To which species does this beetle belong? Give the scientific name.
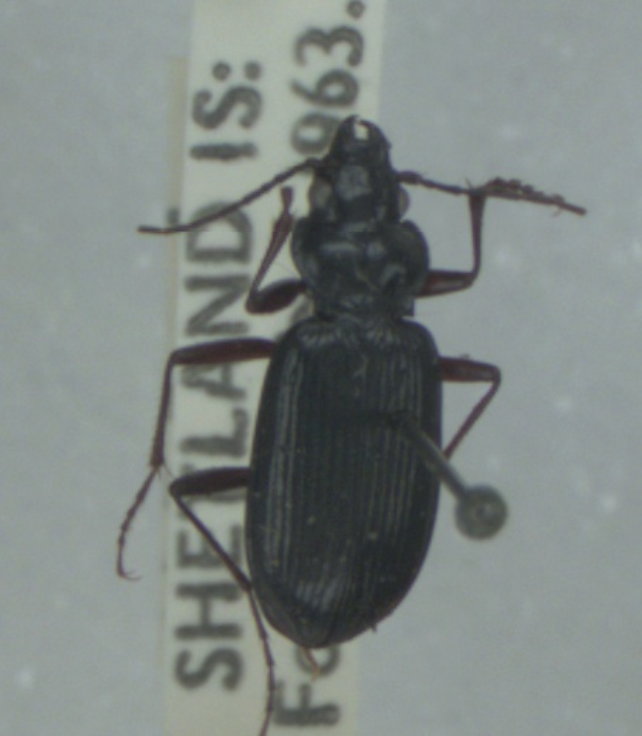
Nebria rufescens
